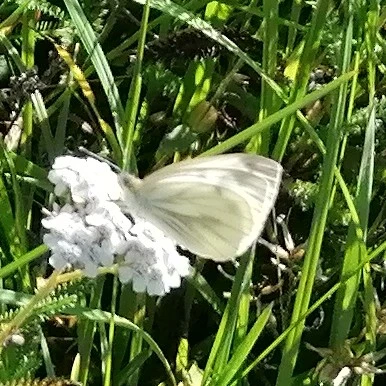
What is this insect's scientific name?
Pieris napi
